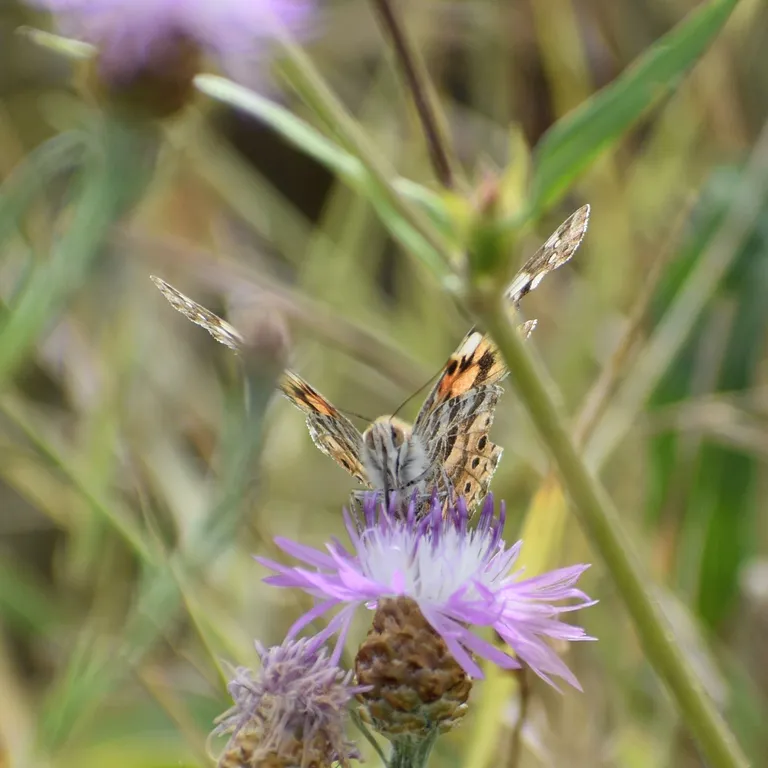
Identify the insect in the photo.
Vanessa cardui
